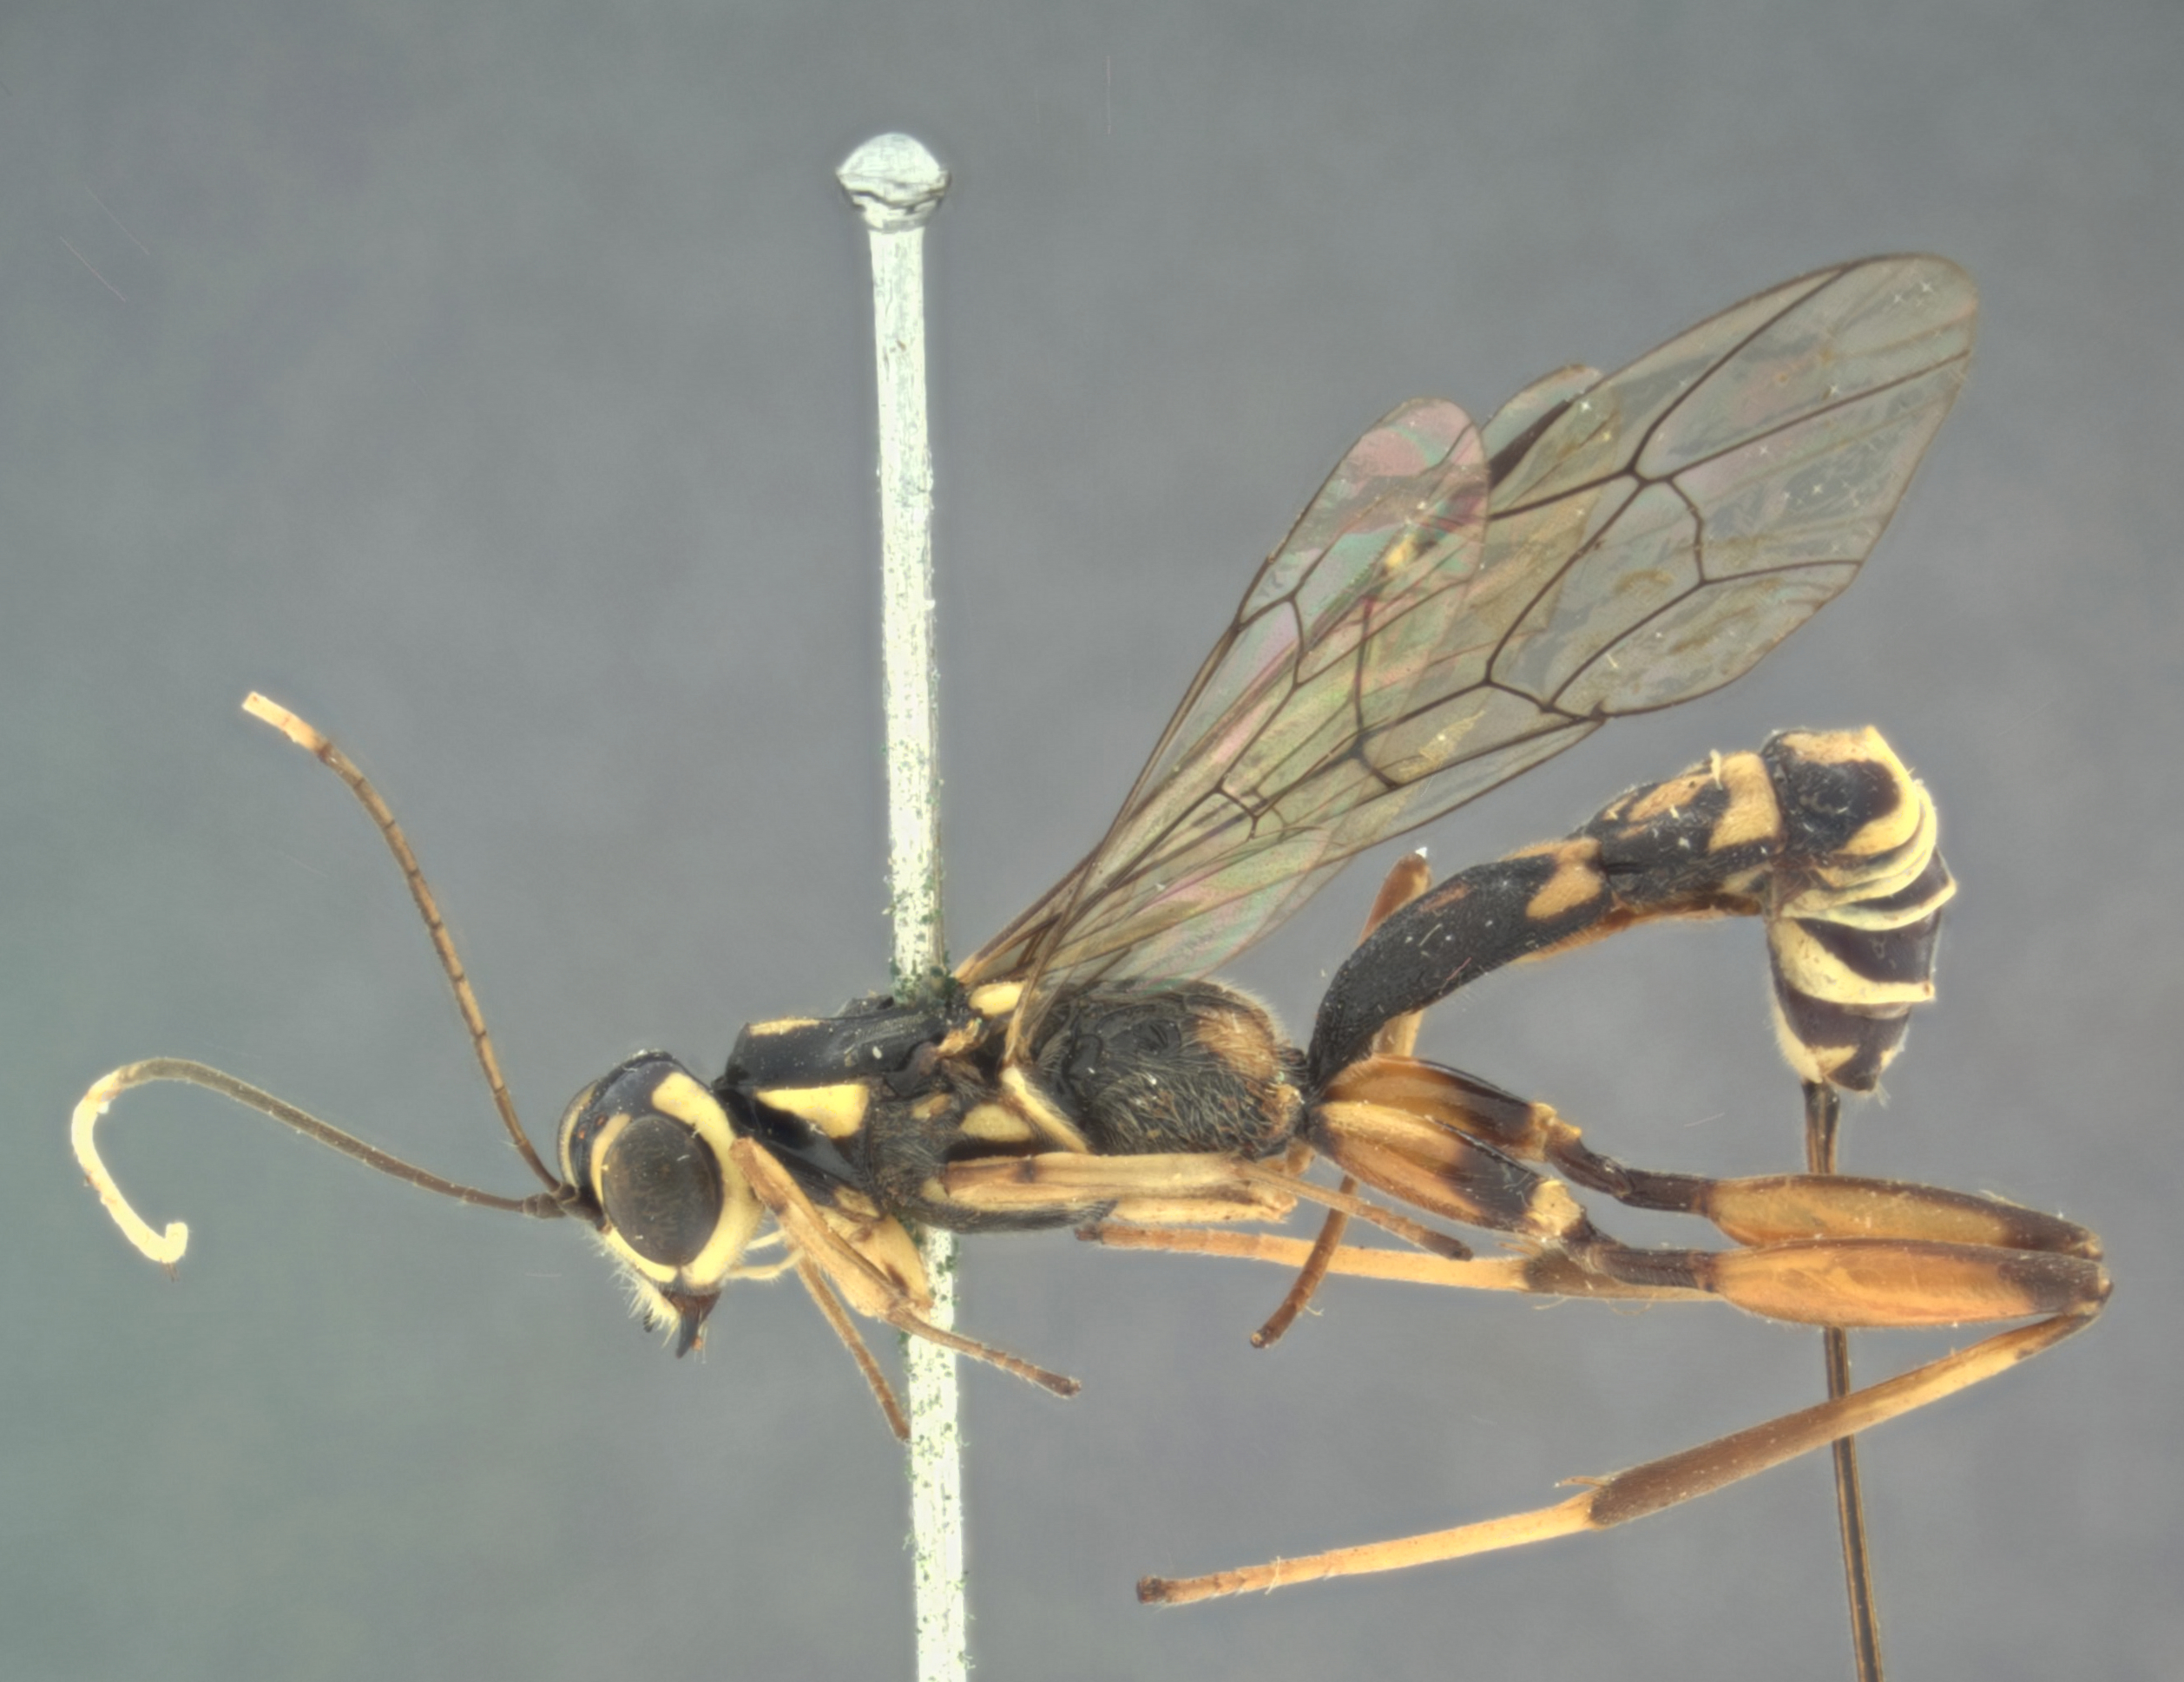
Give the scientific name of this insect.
Xorides exquisitus
